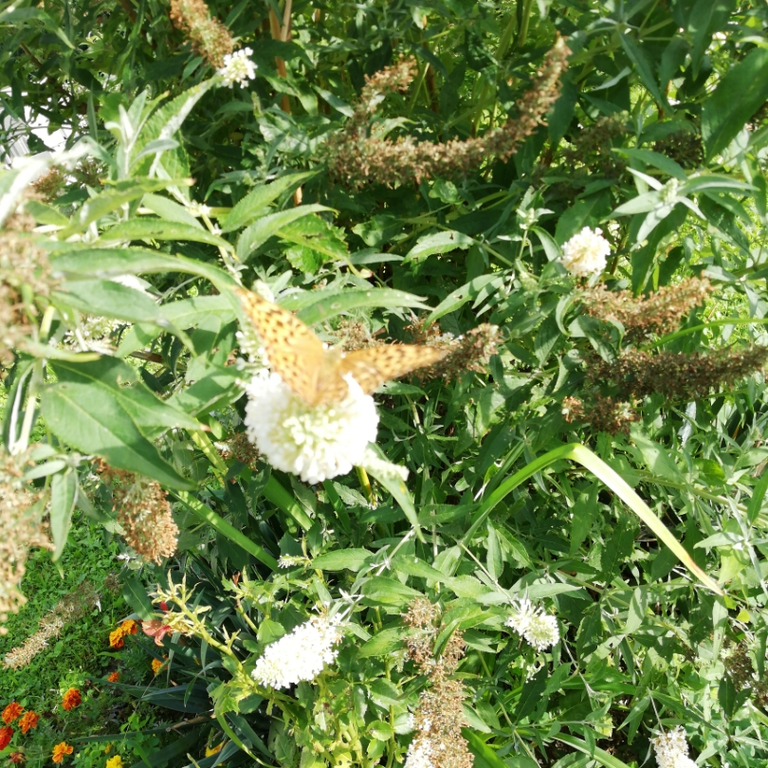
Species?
Argynnis paphia
